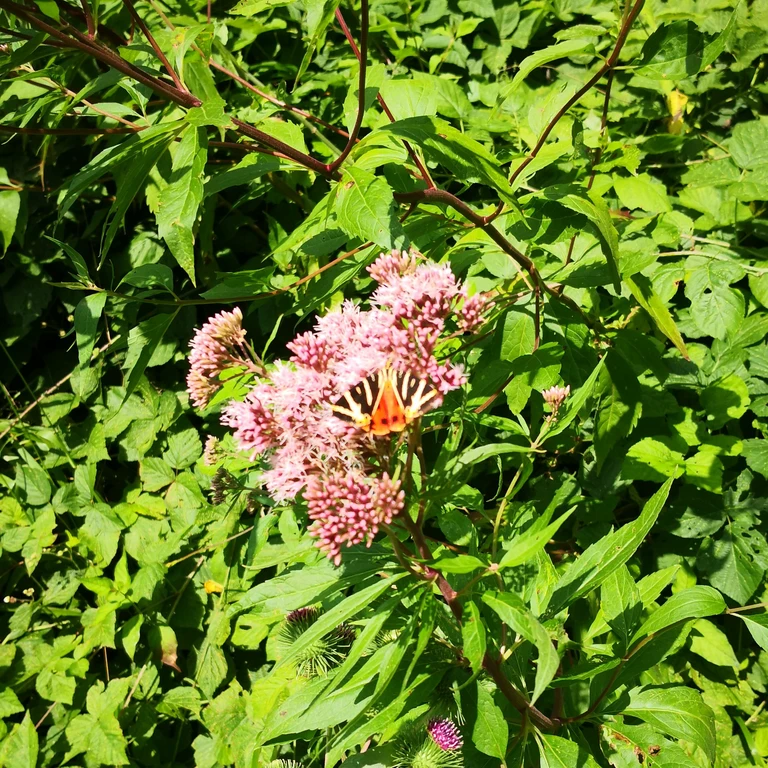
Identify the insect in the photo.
Euplagia quadripunctaria
